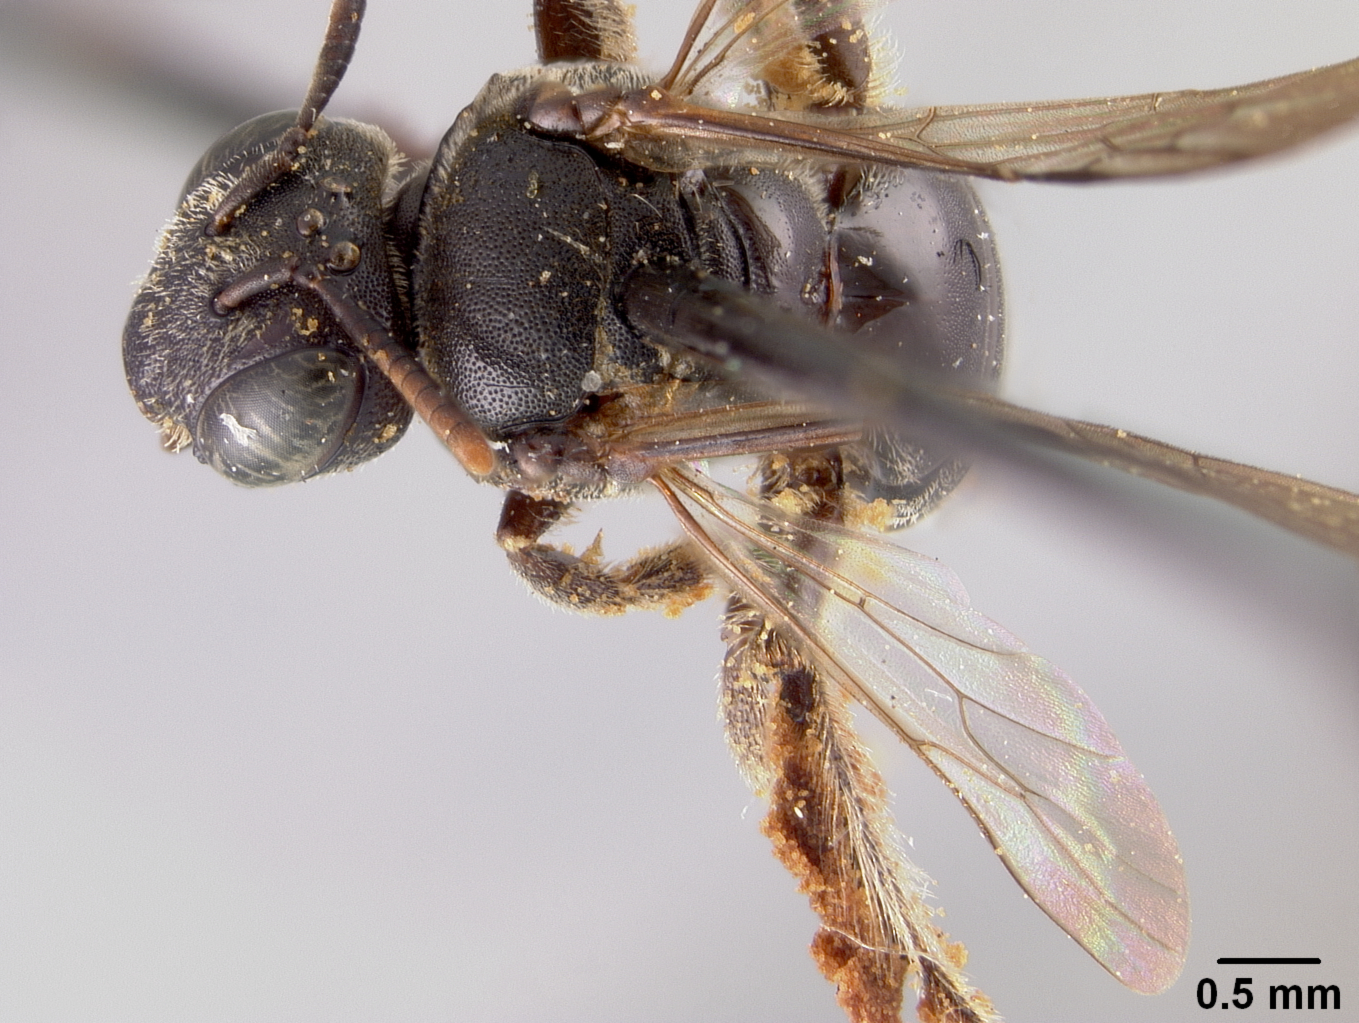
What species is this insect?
Heterosarus aeschynomenis
